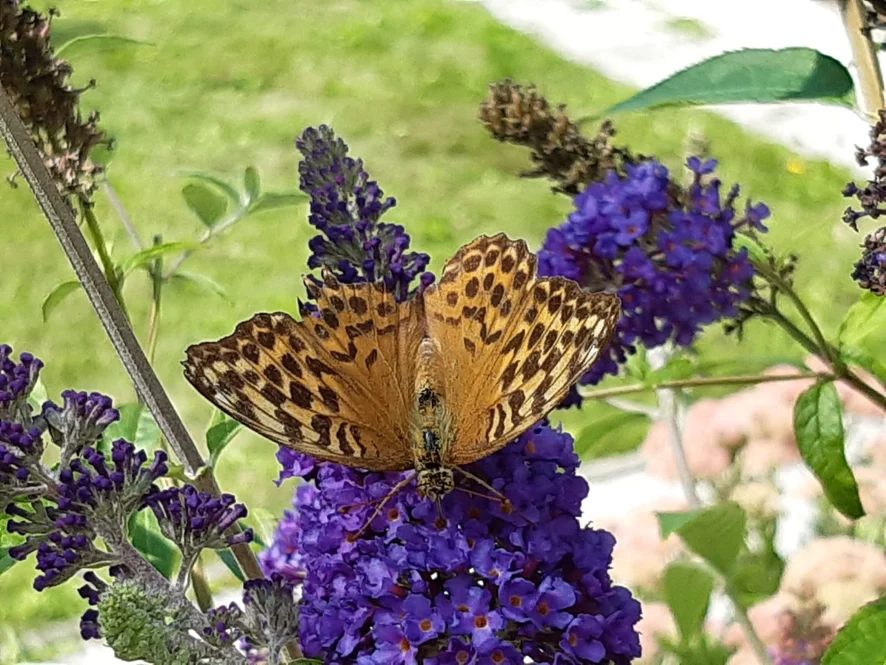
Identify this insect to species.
Argynnis paphia
